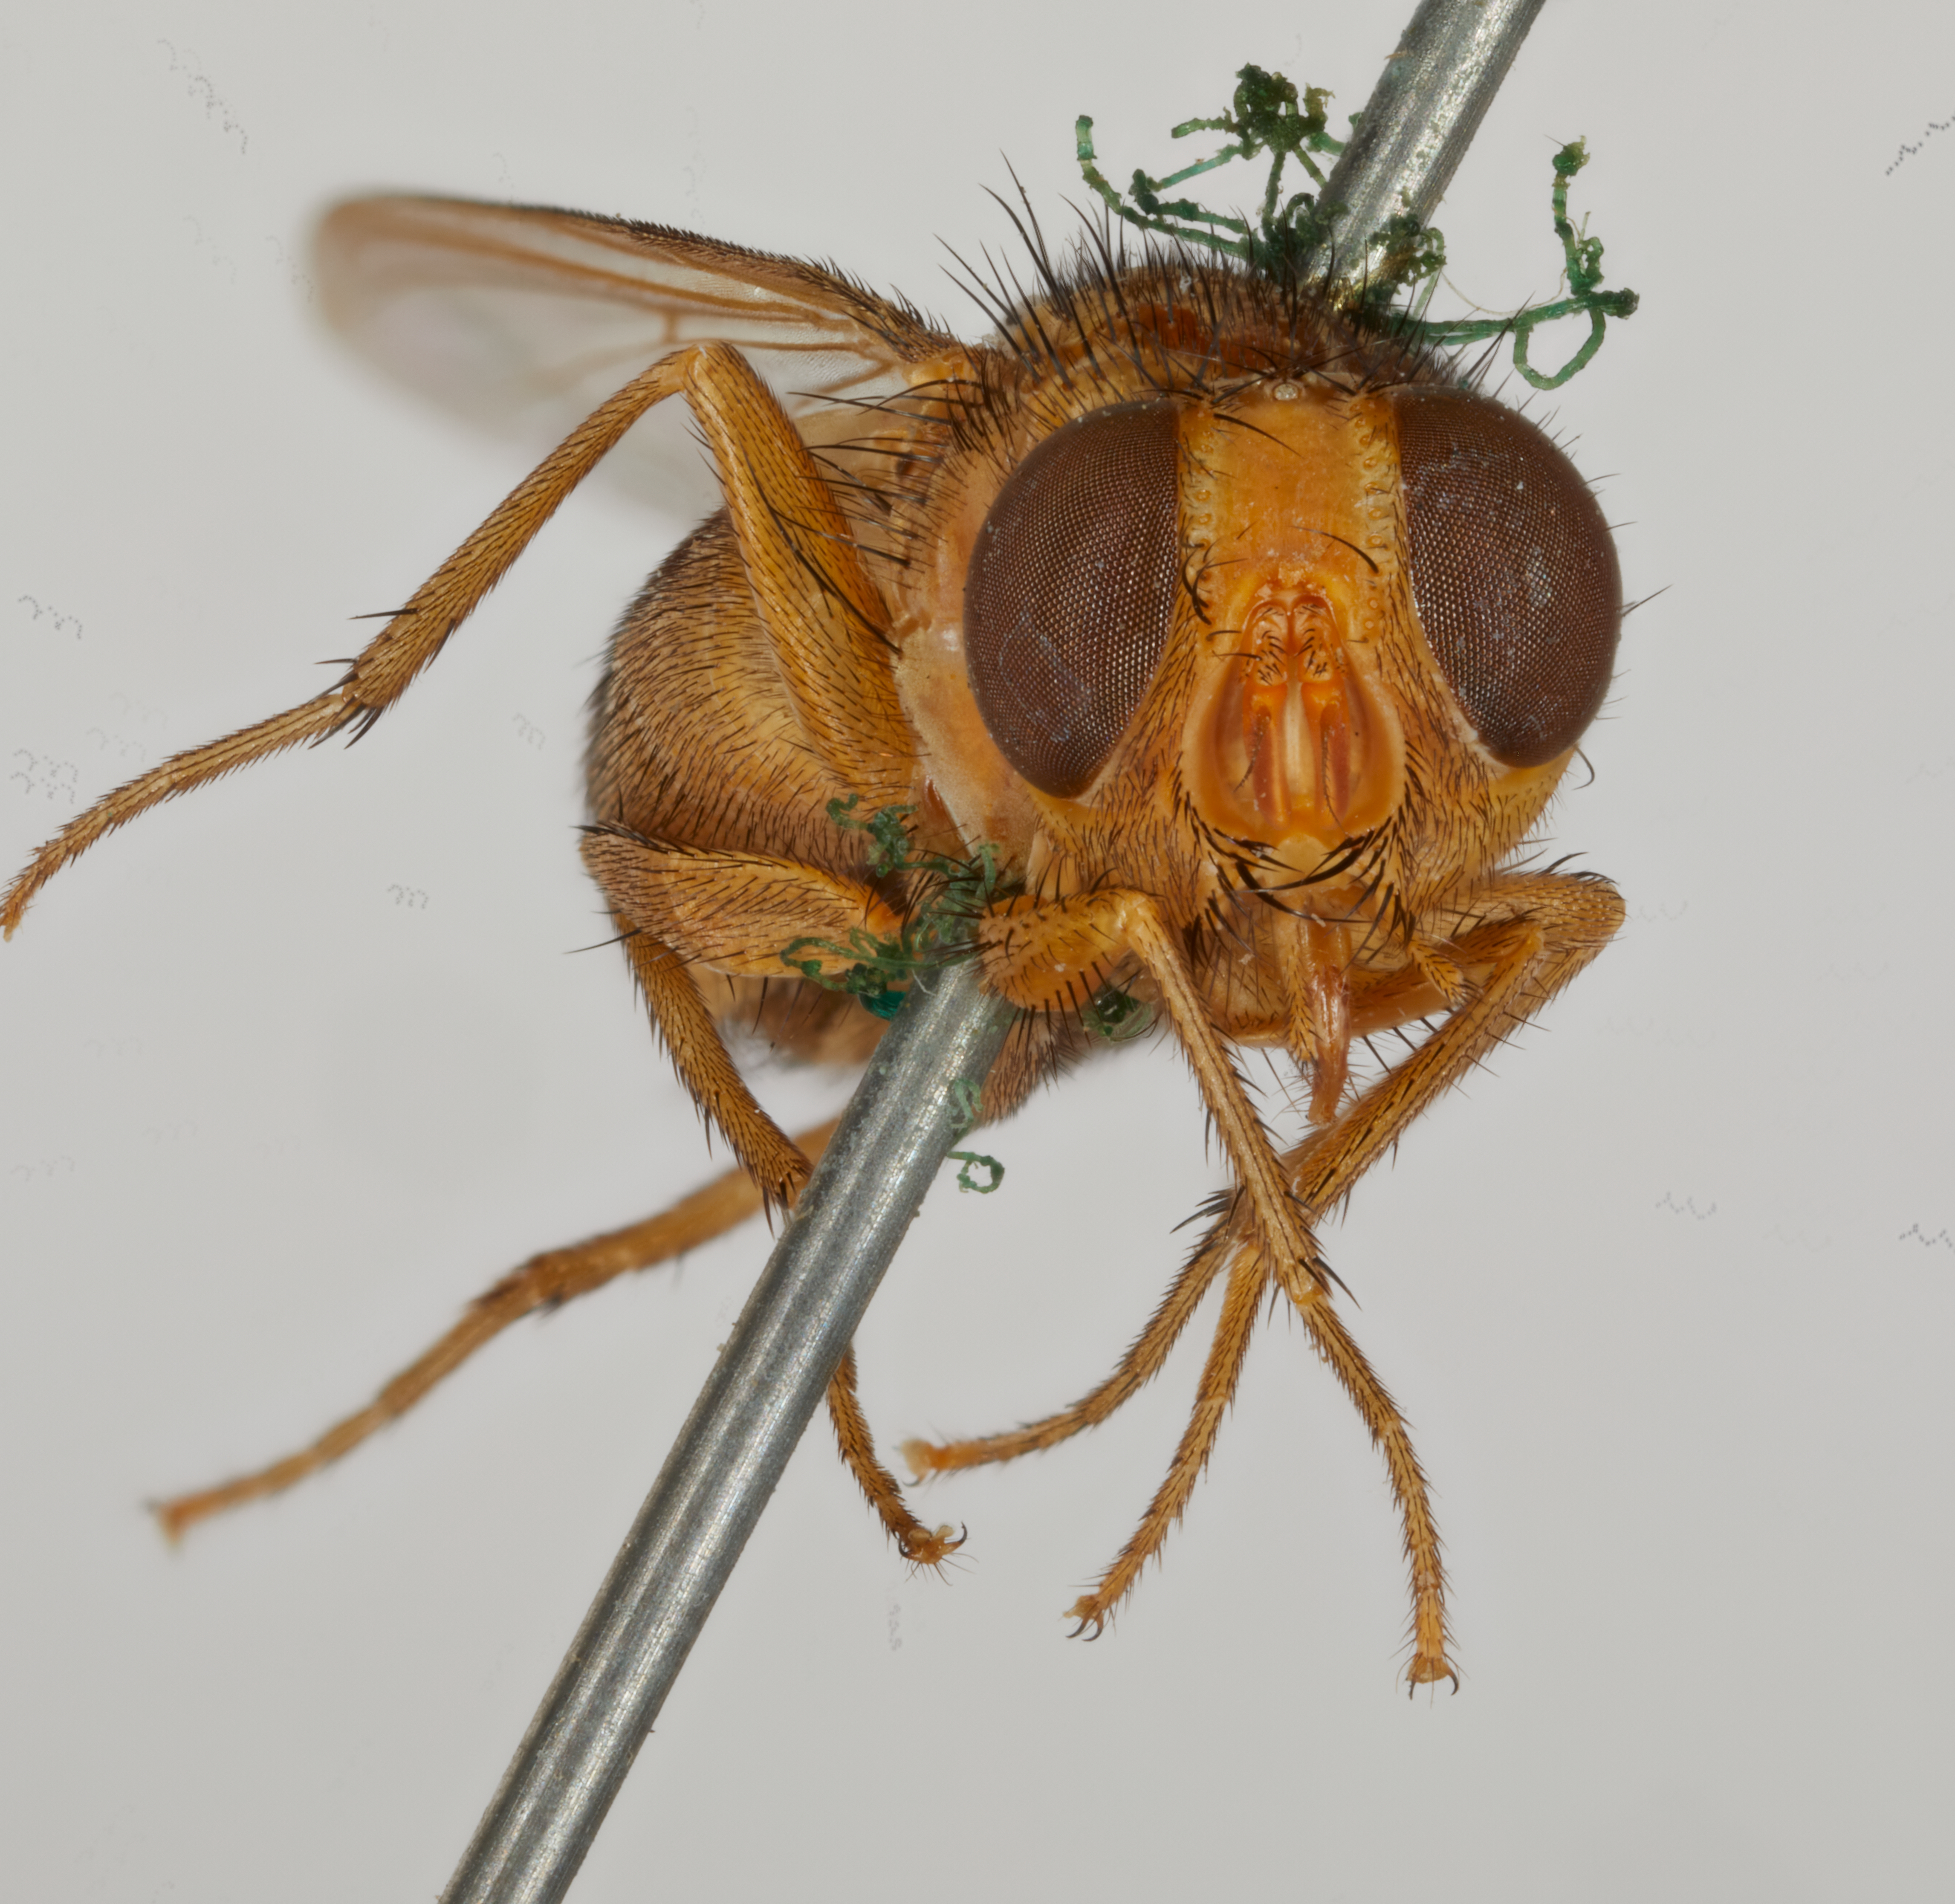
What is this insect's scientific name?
Booponus intonsus
